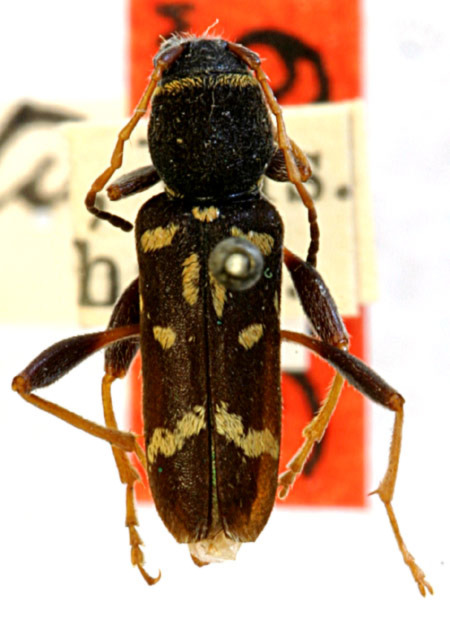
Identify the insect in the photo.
Clytanthus catulus (also Clytus ruricola)
